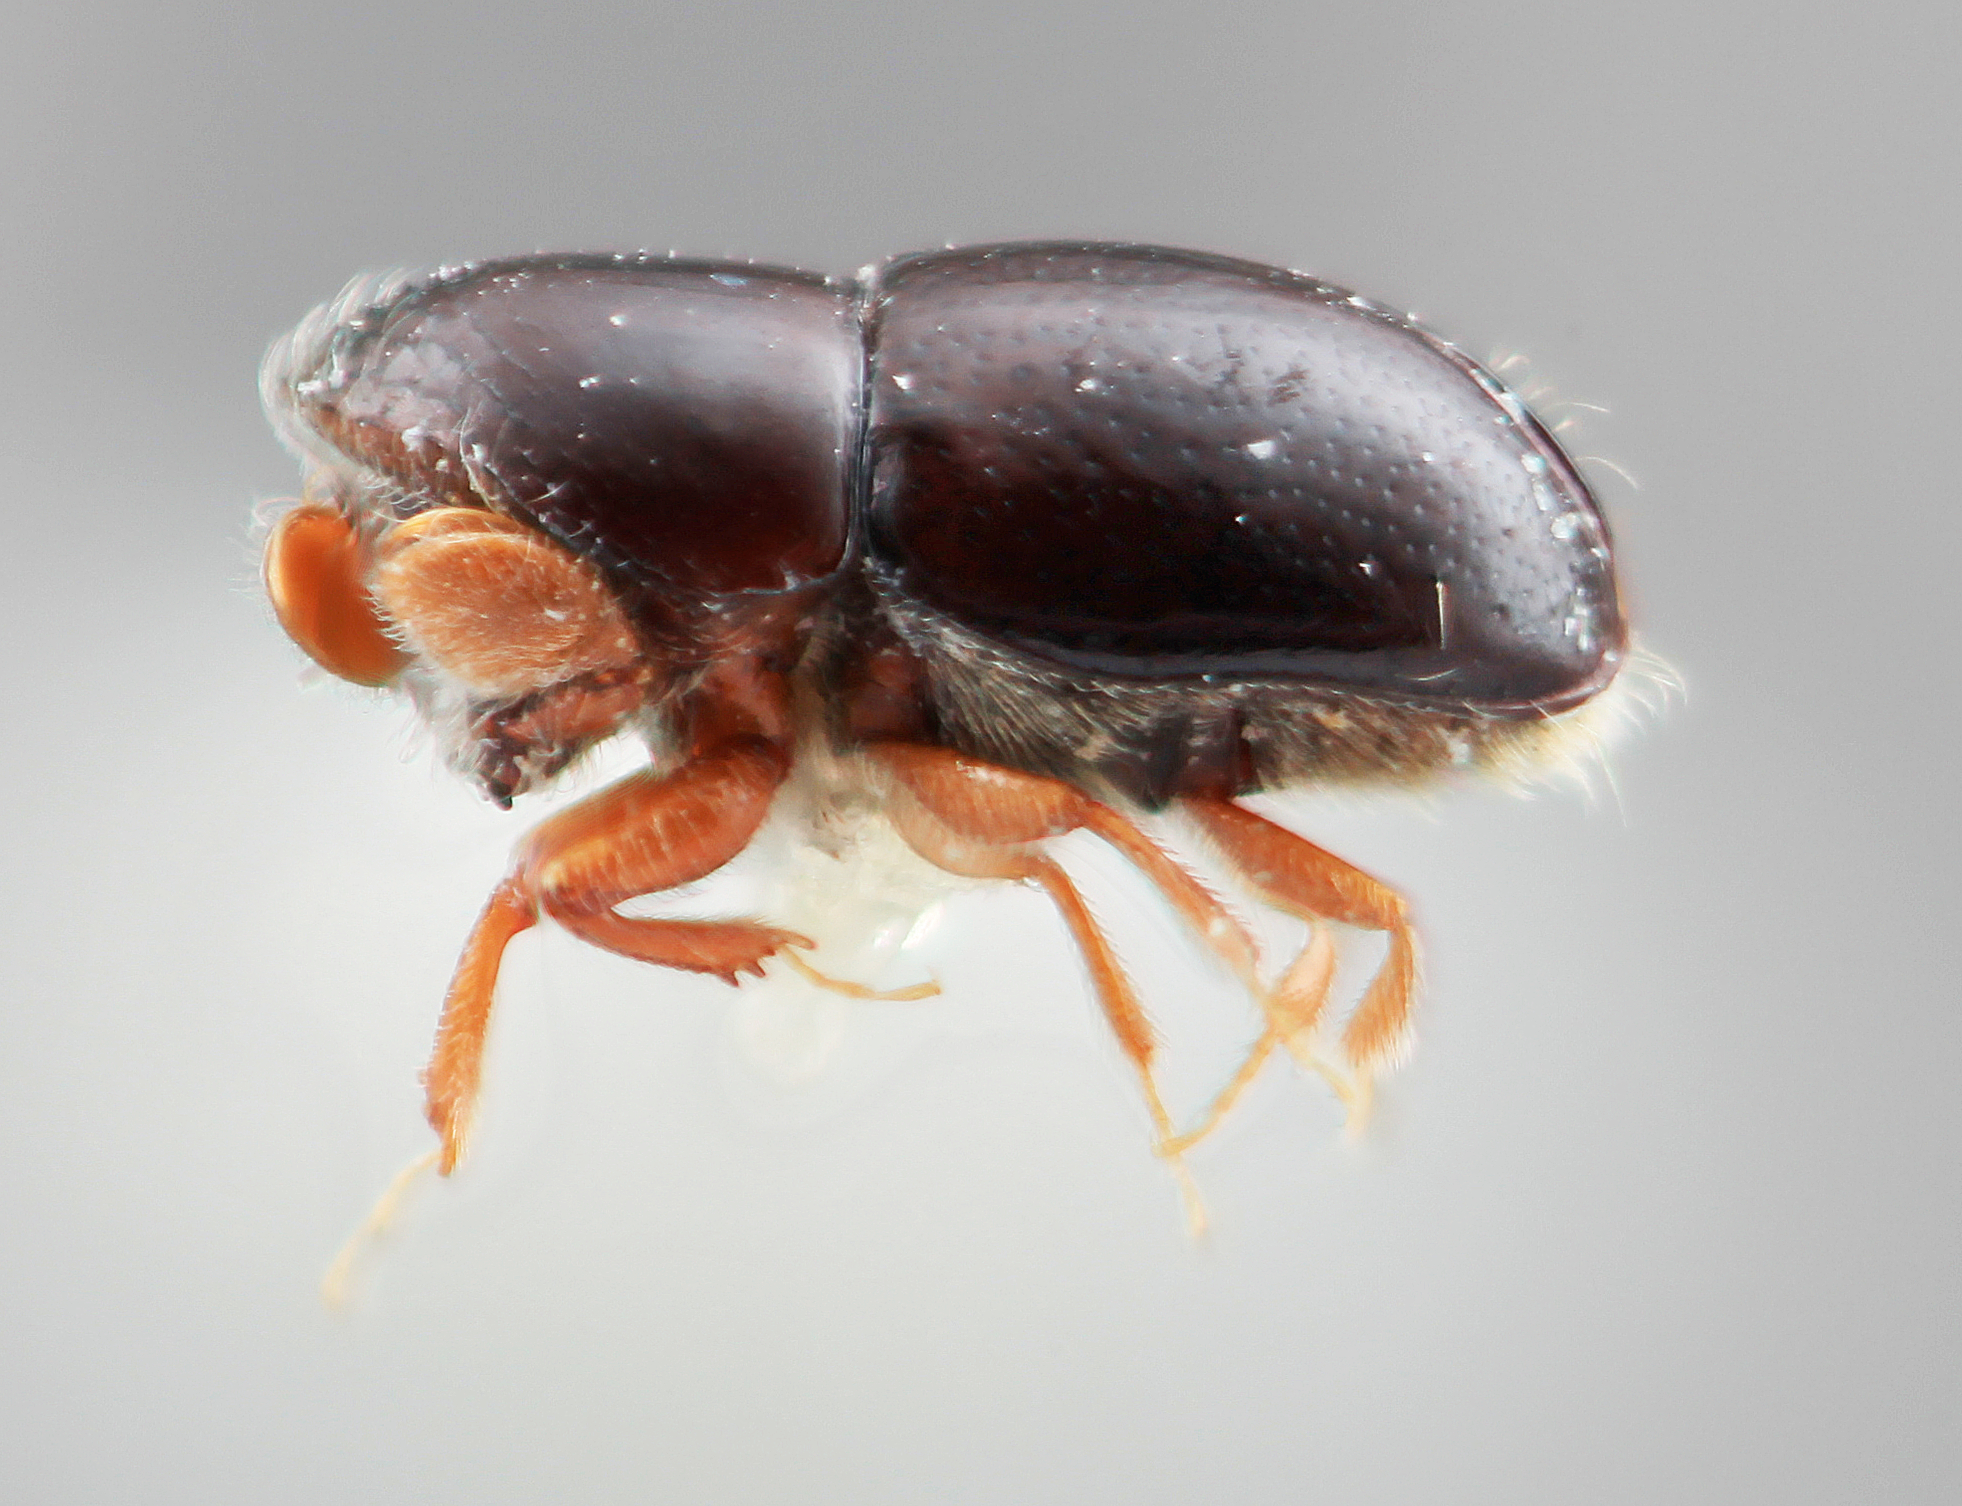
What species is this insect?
Corthylus garai
